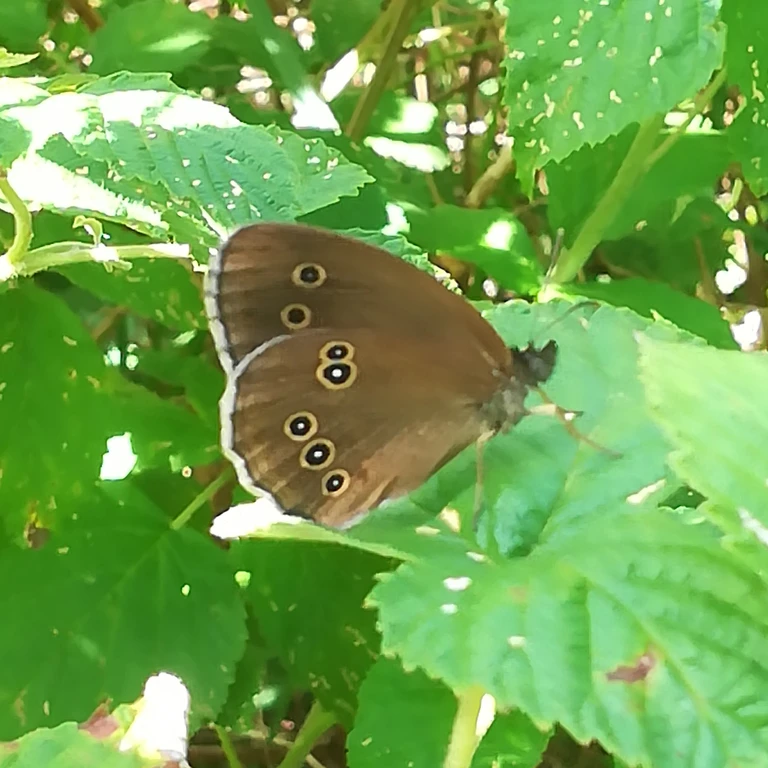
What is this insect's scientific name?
Aphantopus hyperantus
